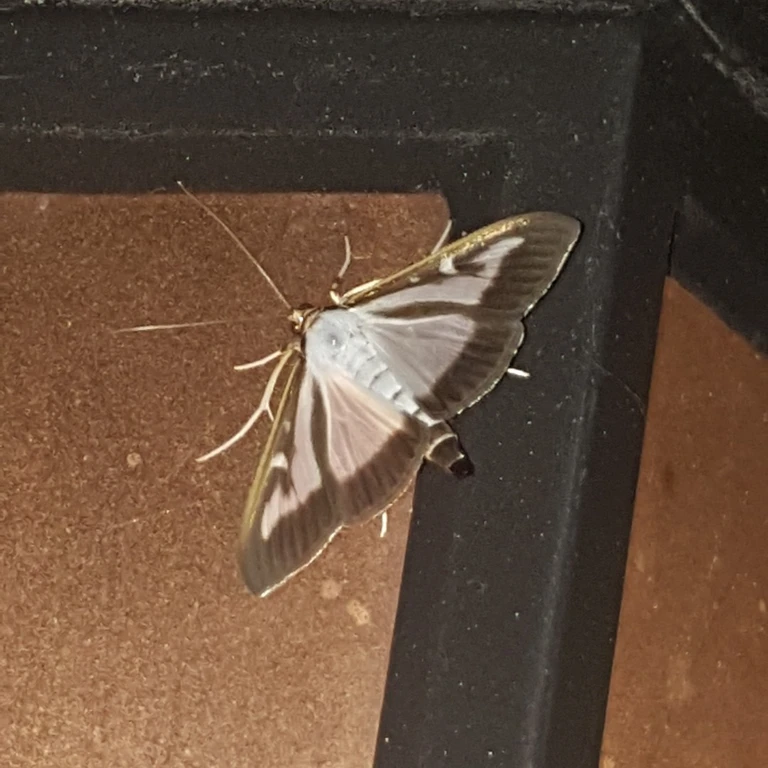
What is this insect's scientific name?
Cydalima perspectalis
